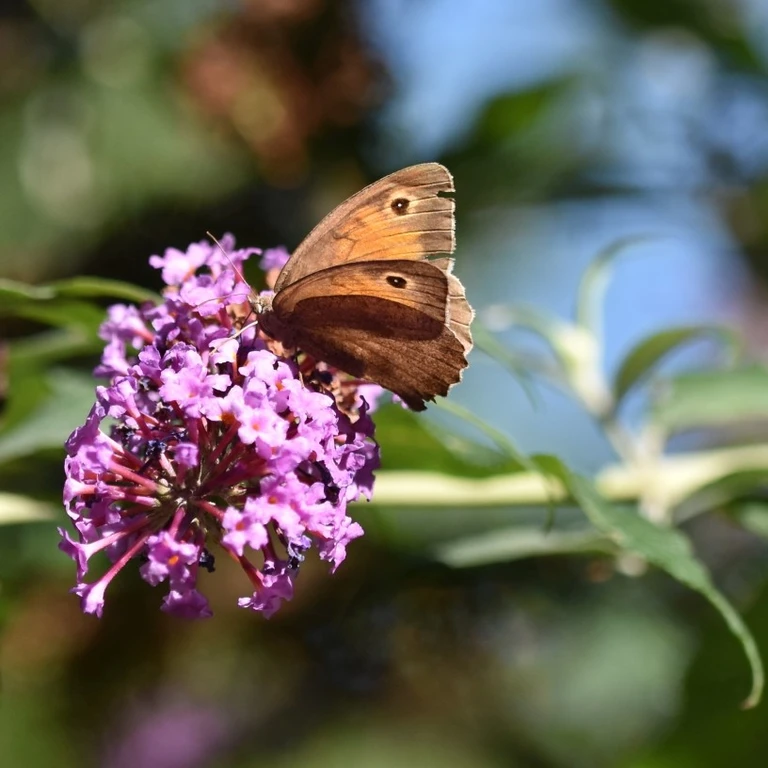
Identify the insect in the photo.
Maniola jurtina
